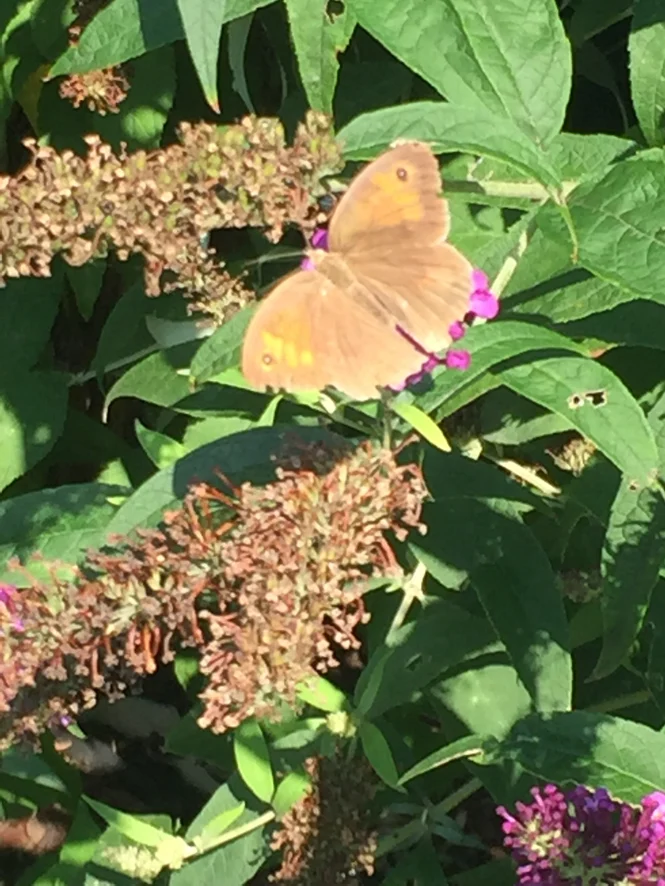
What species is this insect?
Maniola jurtina
